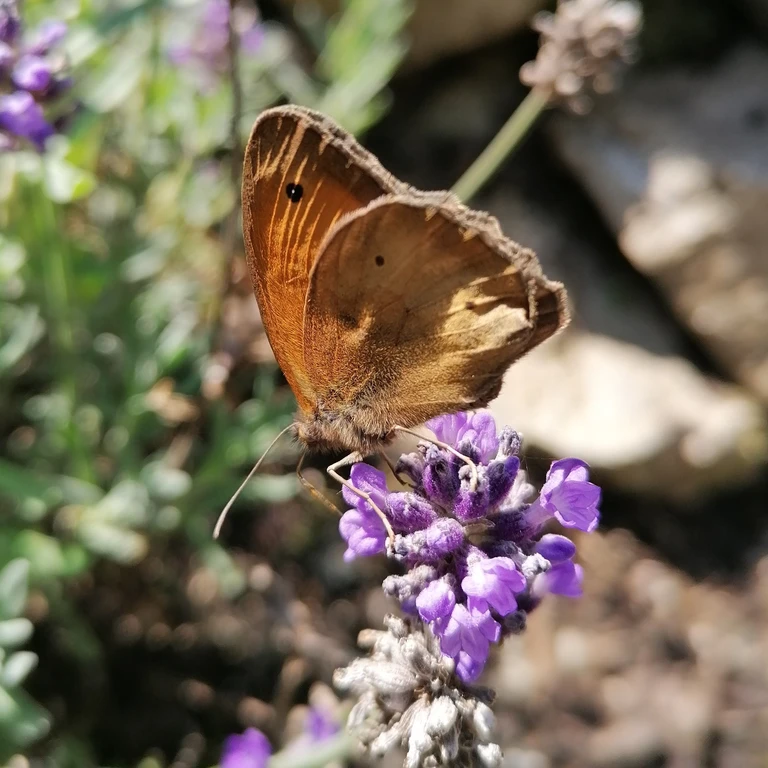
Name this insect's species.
Maniola jurtina
